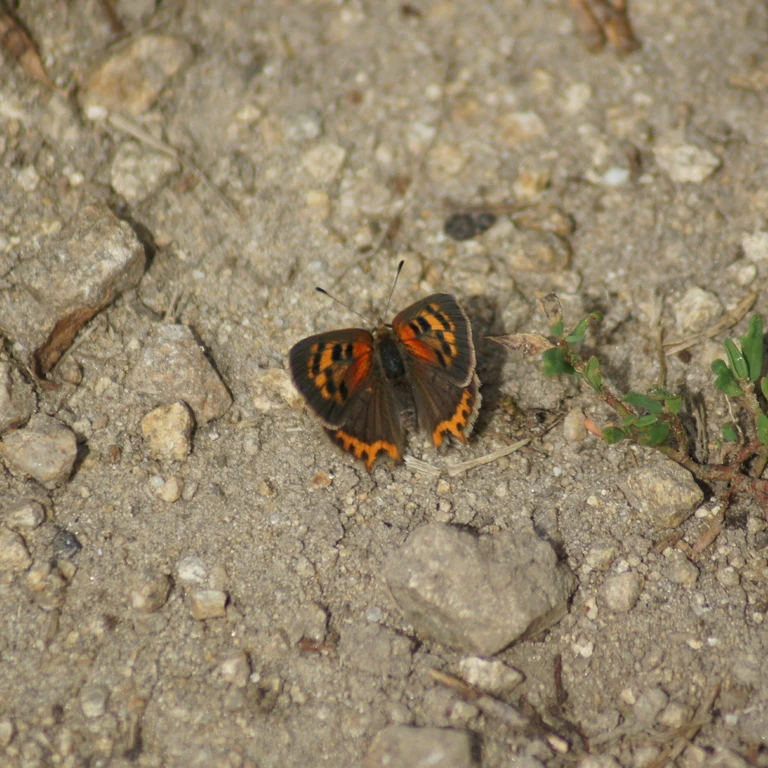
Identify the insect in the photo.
Lycaena phlaeas
